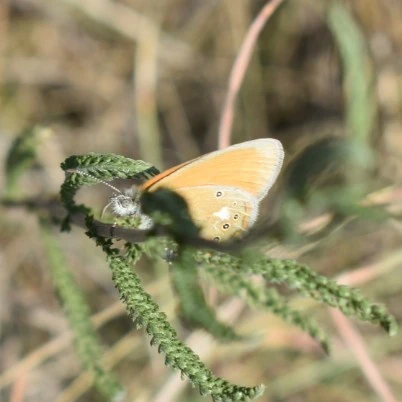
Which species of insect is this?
Coenonympha glycerion (also Coenonympha iphis)
